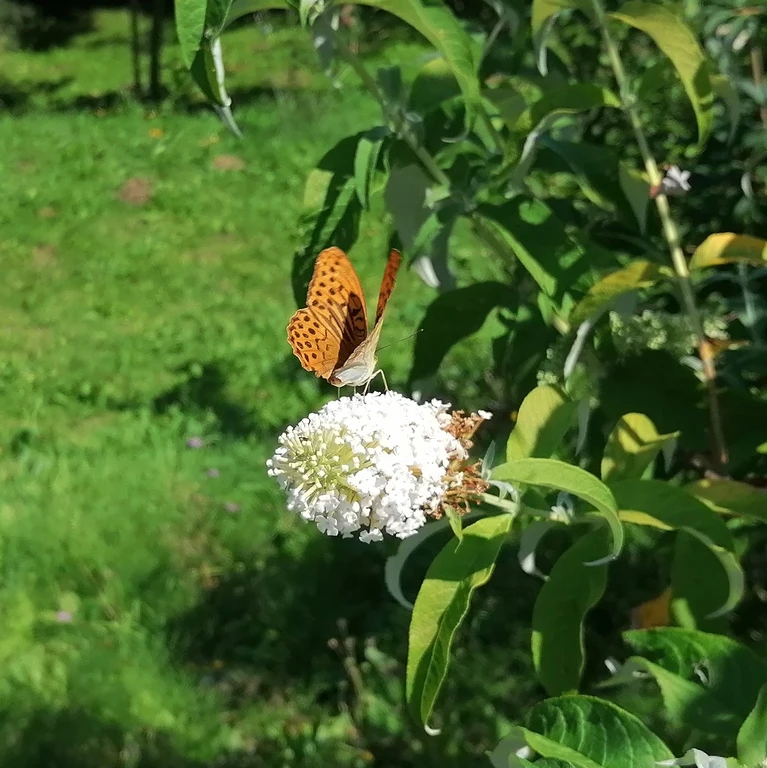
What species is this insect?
Argynnis paphia
